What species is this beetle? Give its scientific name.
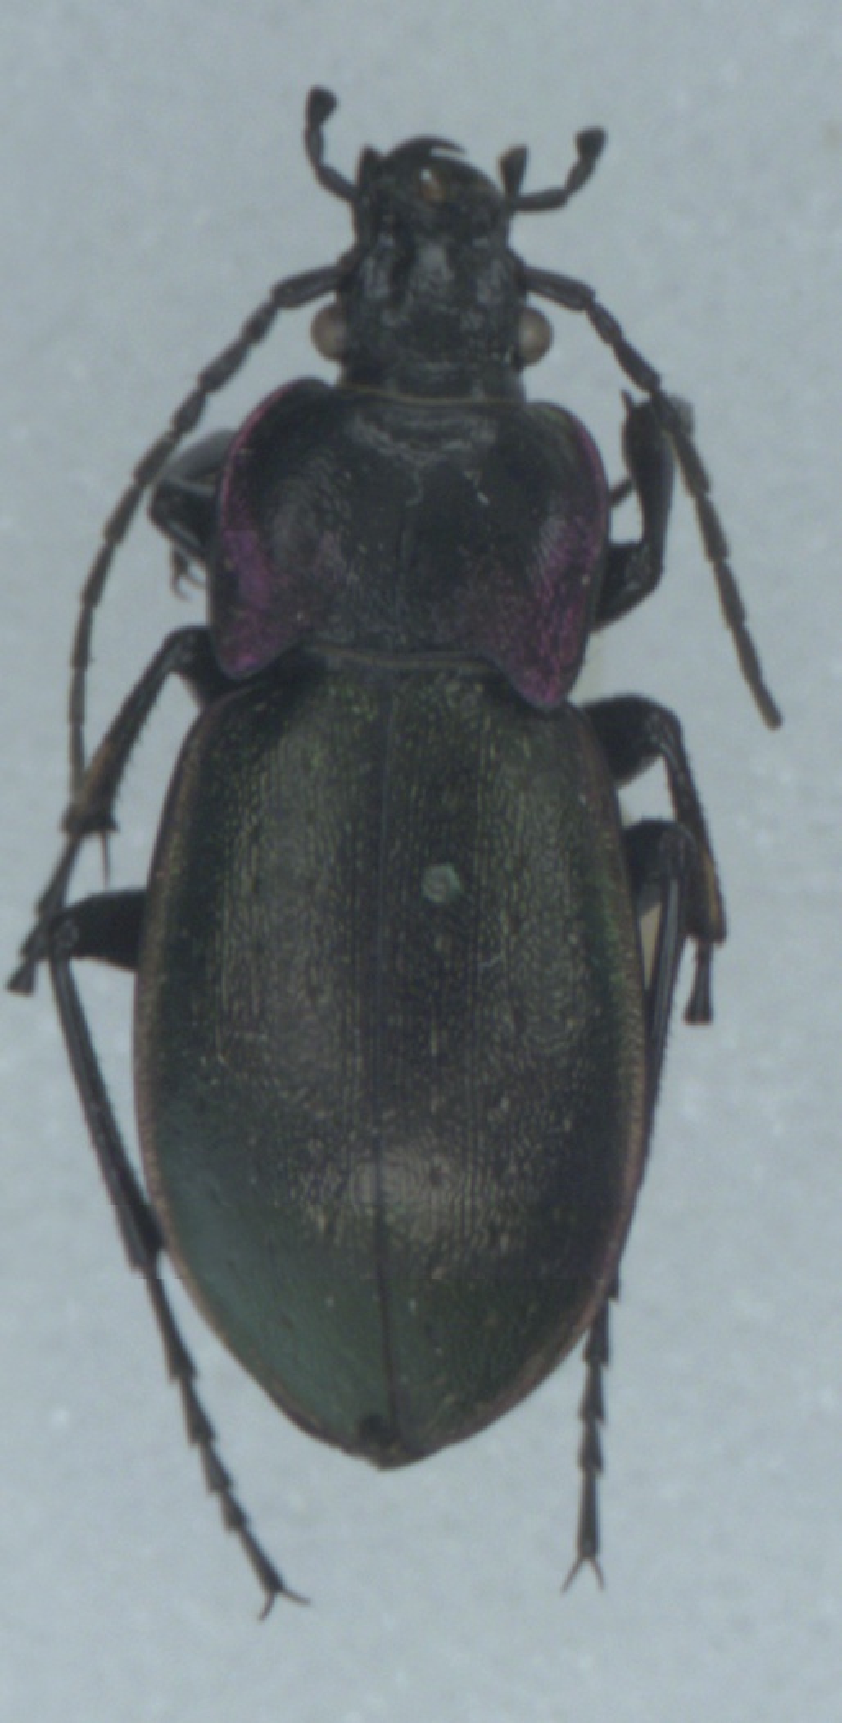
Carabus nemoralis
